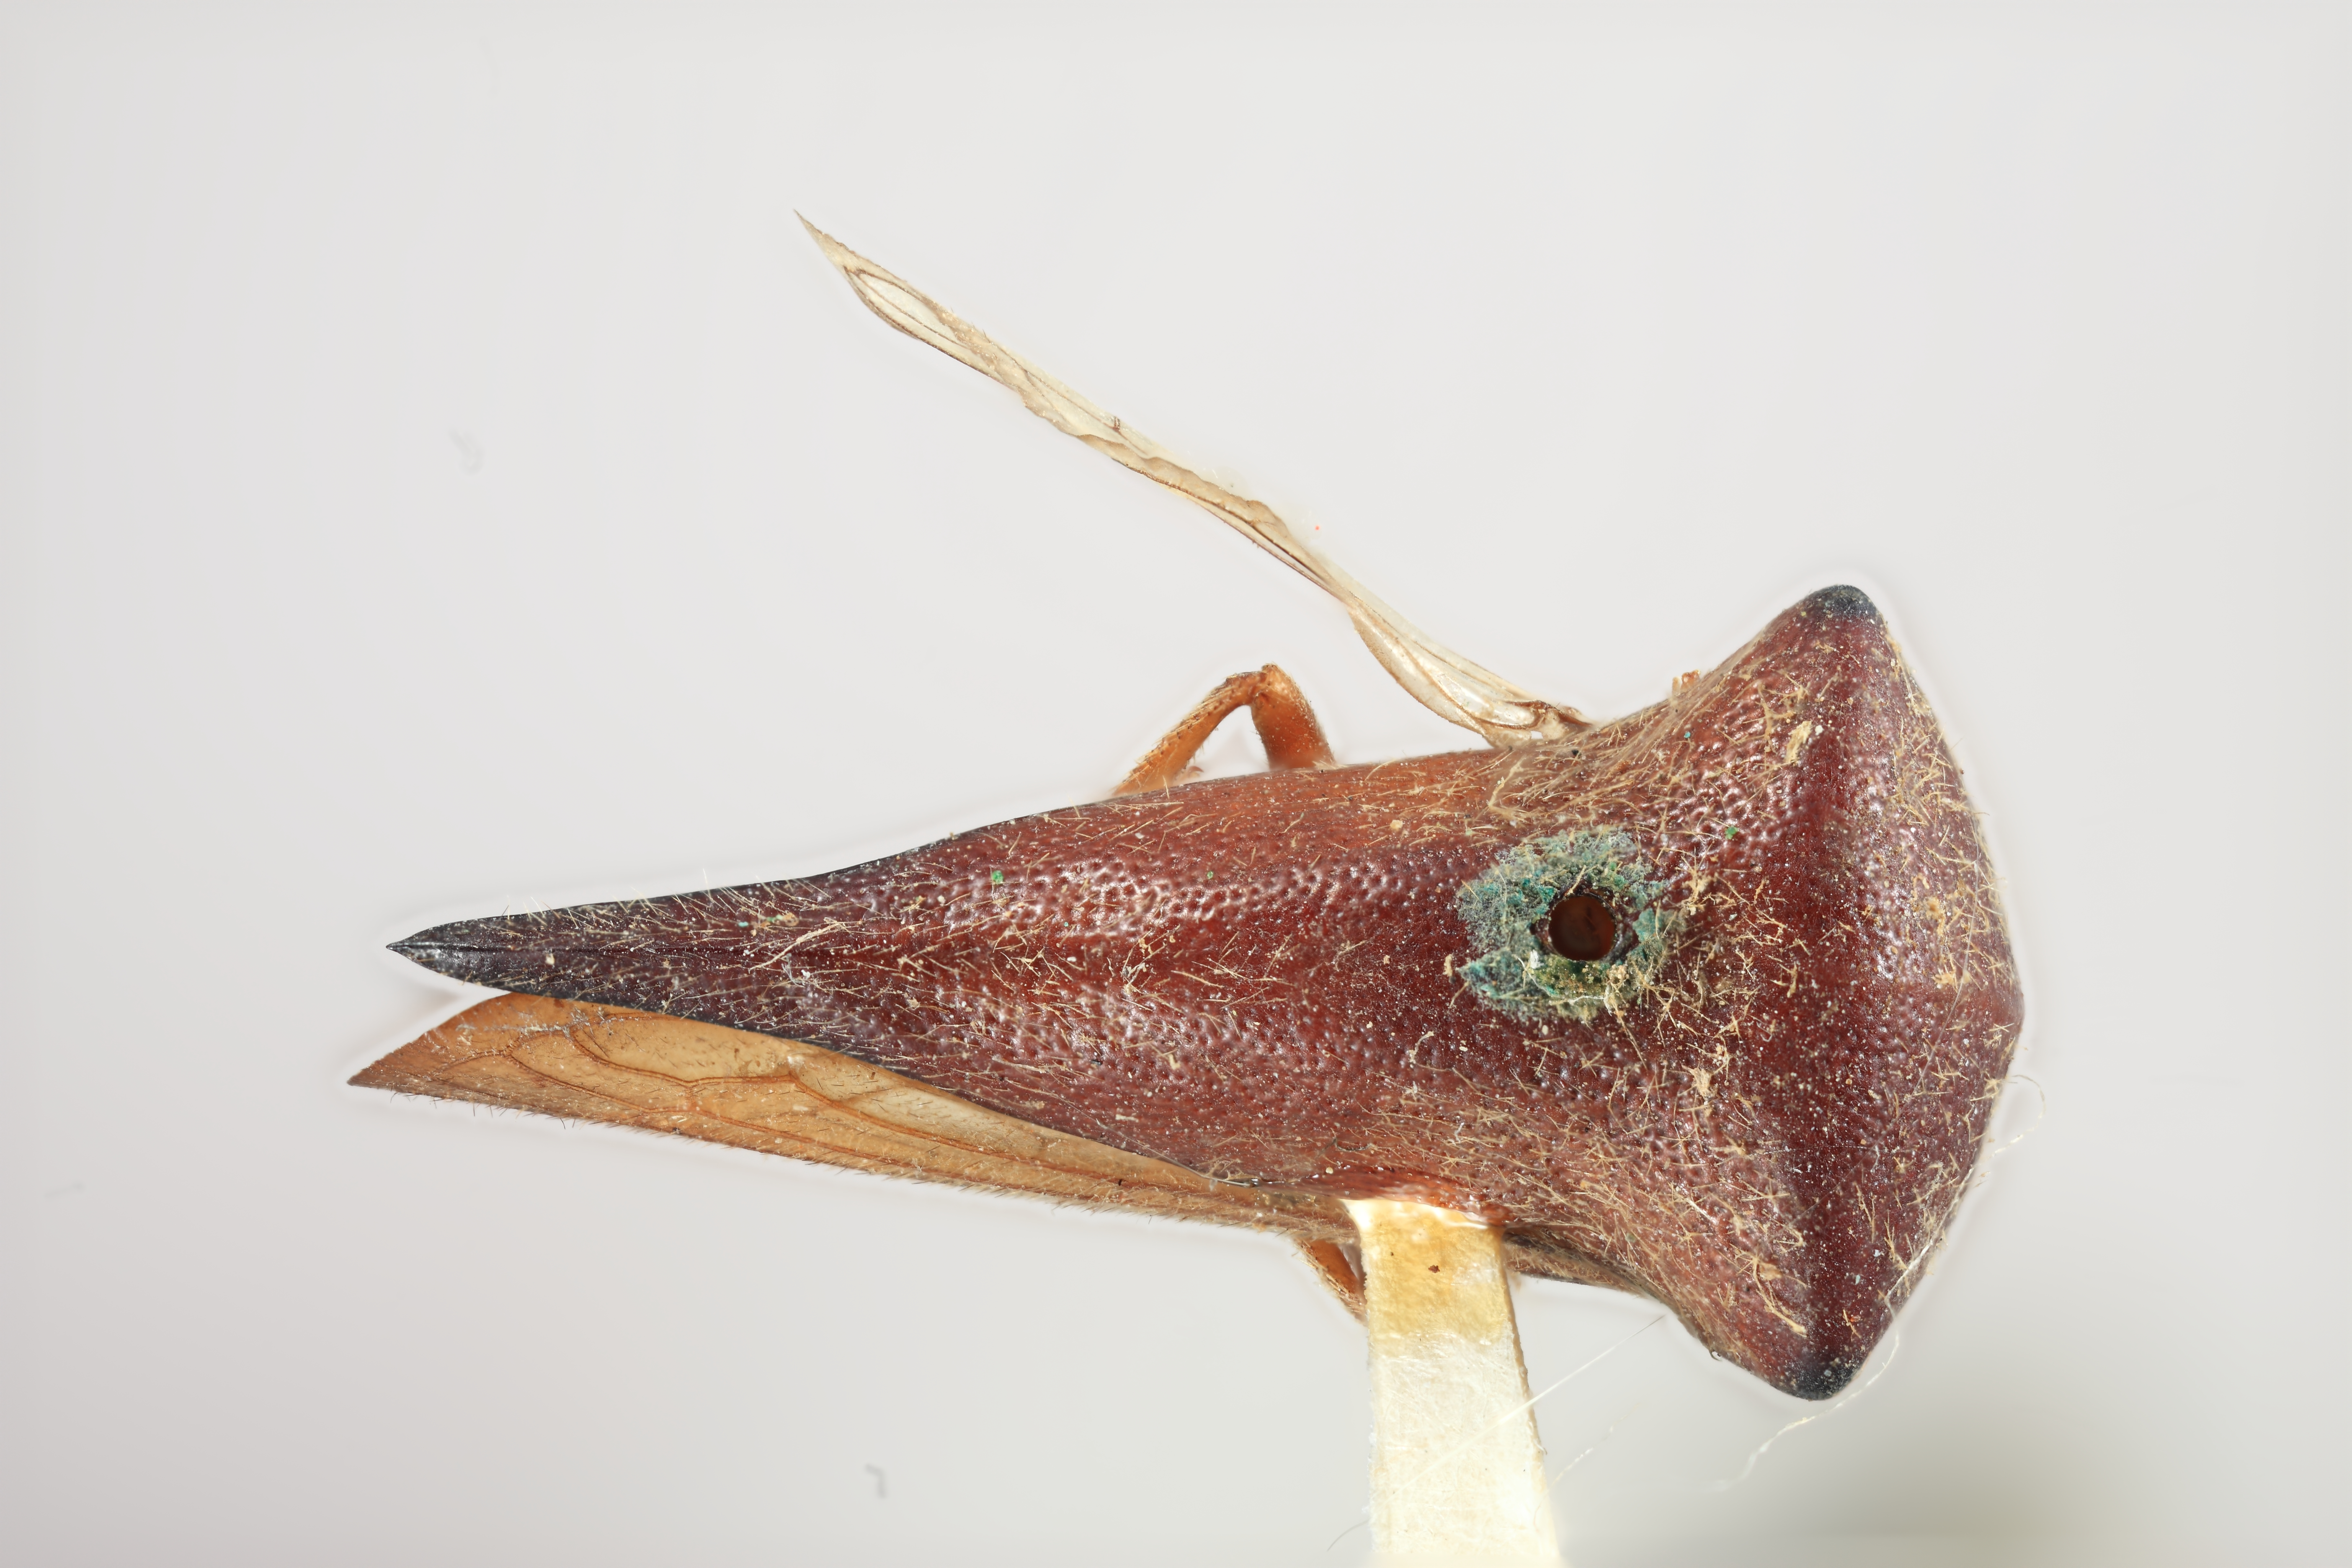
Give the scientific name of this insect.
Hyphinoe inermis
